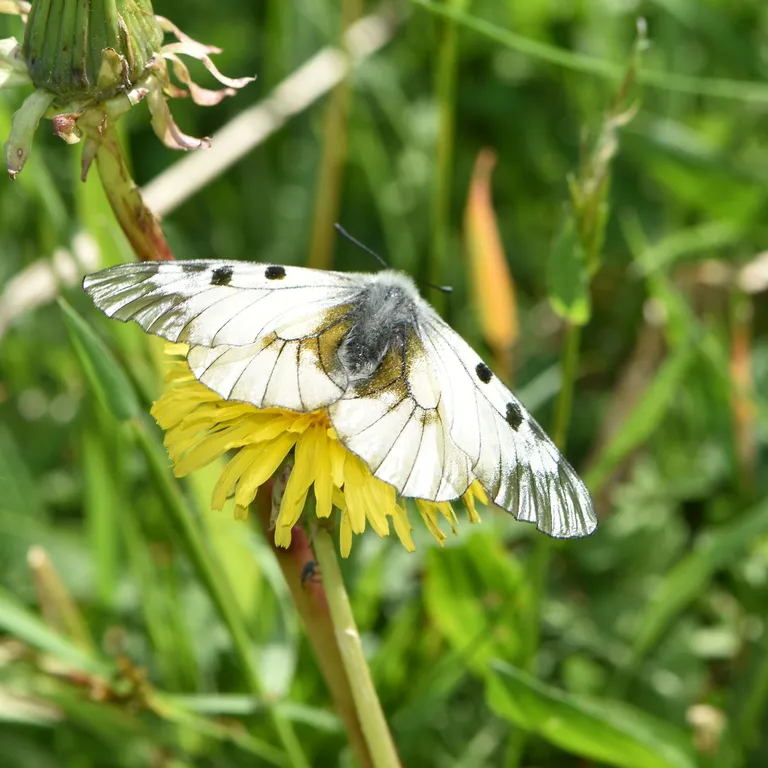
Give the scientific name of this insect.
Parnassius mnemosyne
